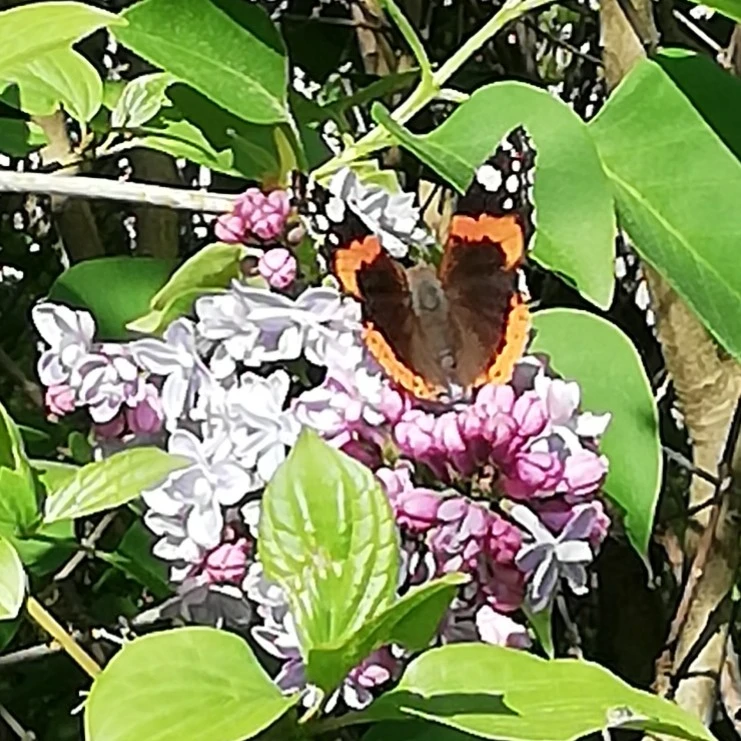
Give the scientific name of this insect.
Vanessa atalanta
